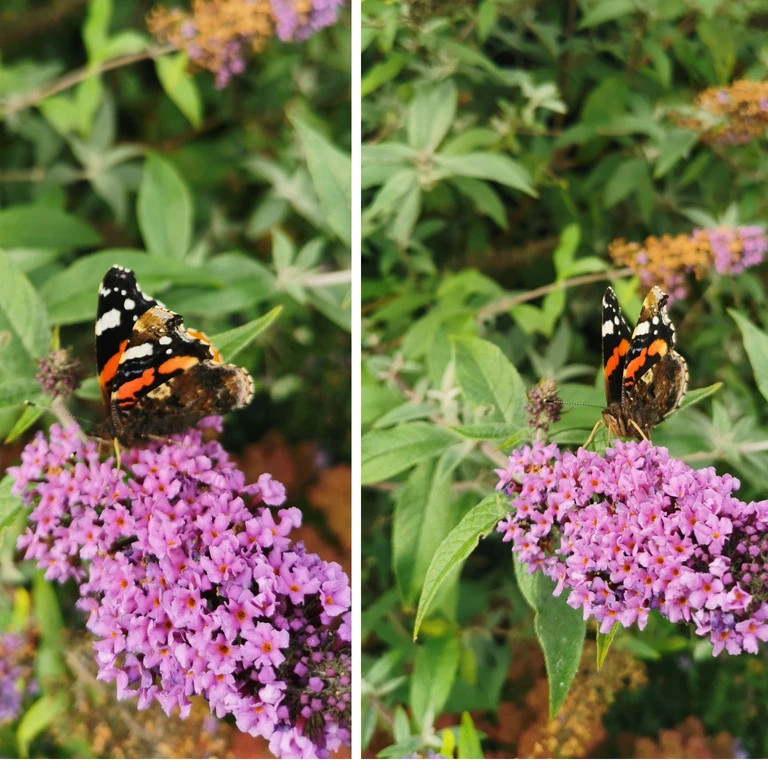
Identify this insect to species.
Vanessa atalanta
